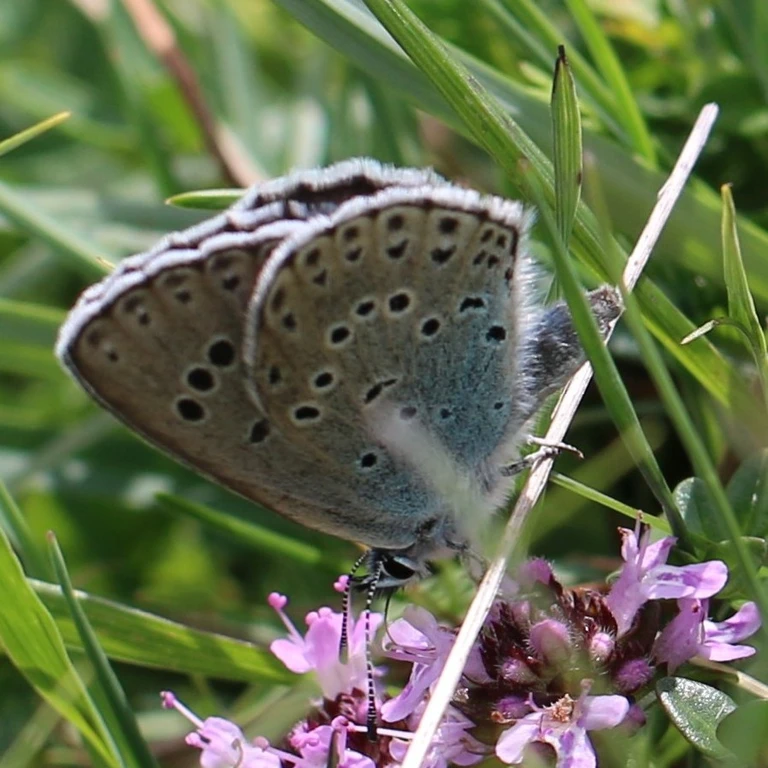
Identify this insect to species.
Phengaris arion (also Maculinea arion)
